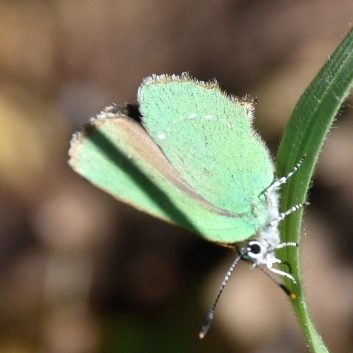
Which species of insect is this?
Callophrys rubi
